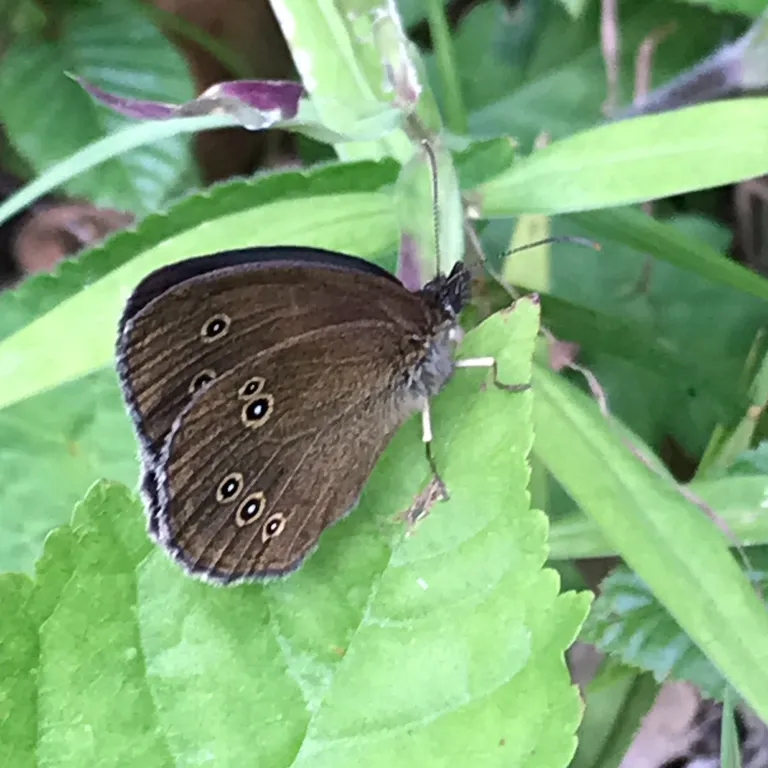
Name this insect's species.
Aphantopus hyperantus
